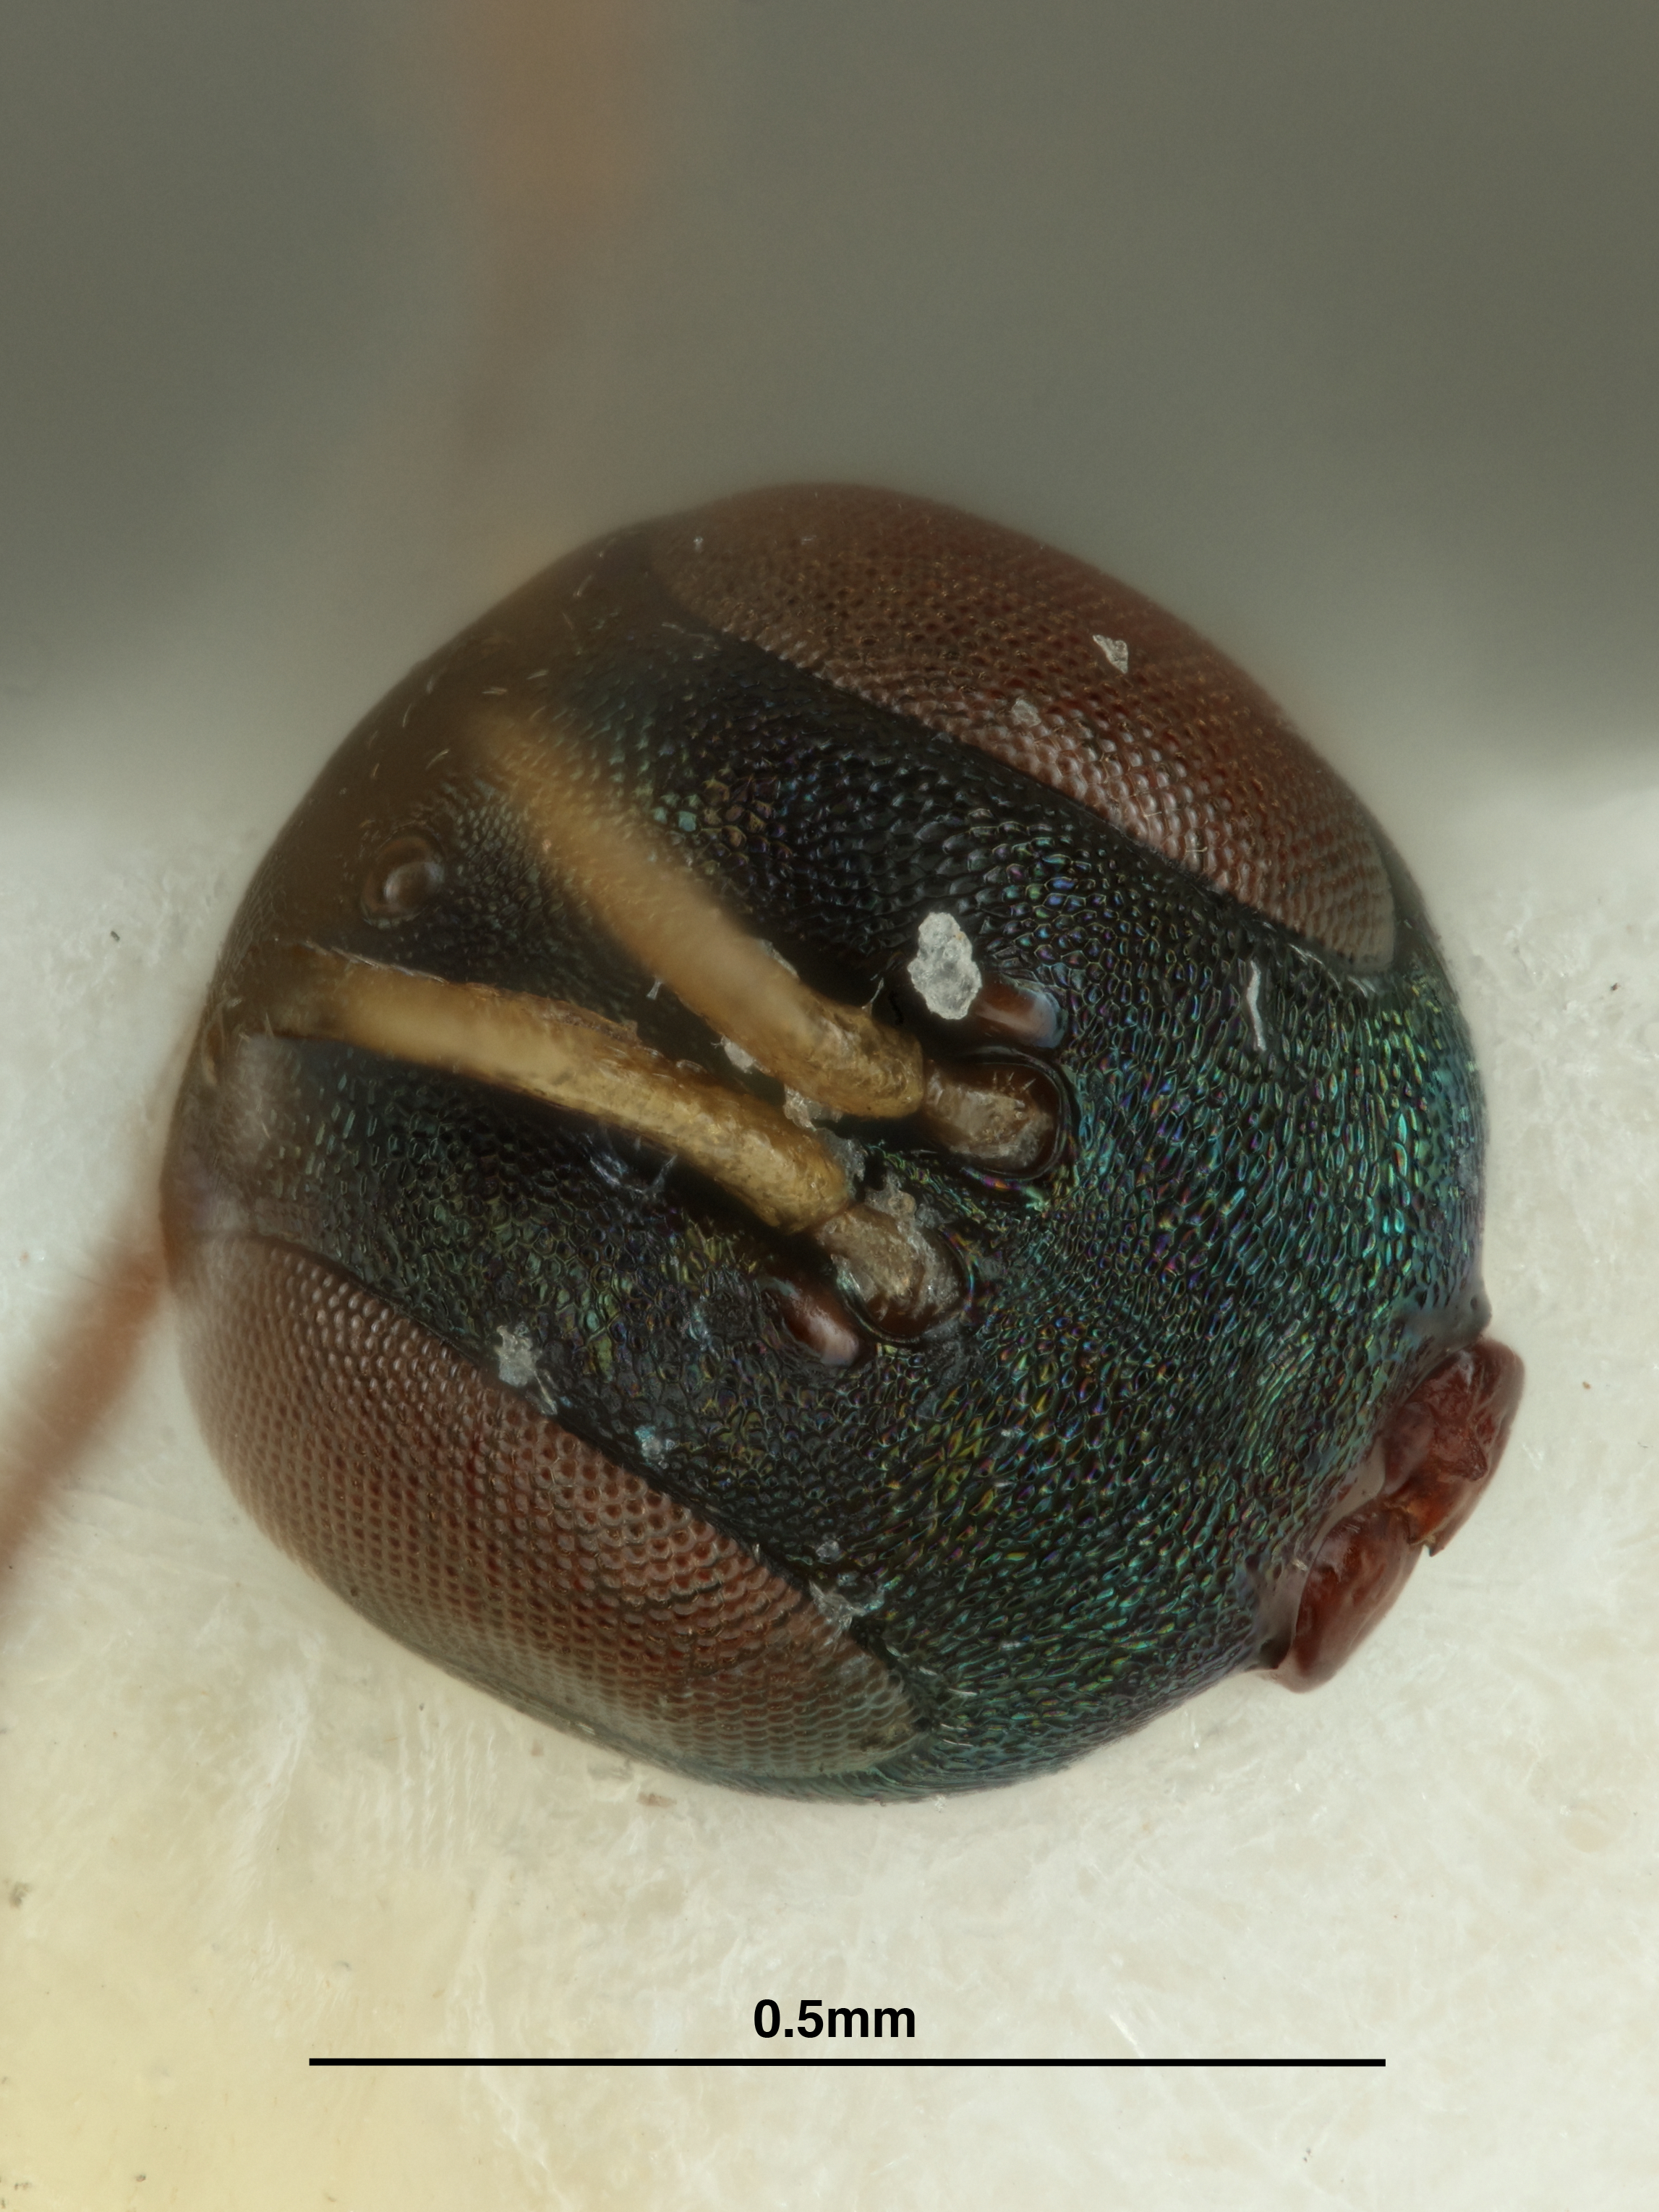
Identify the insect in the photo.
Palachia grisselli
